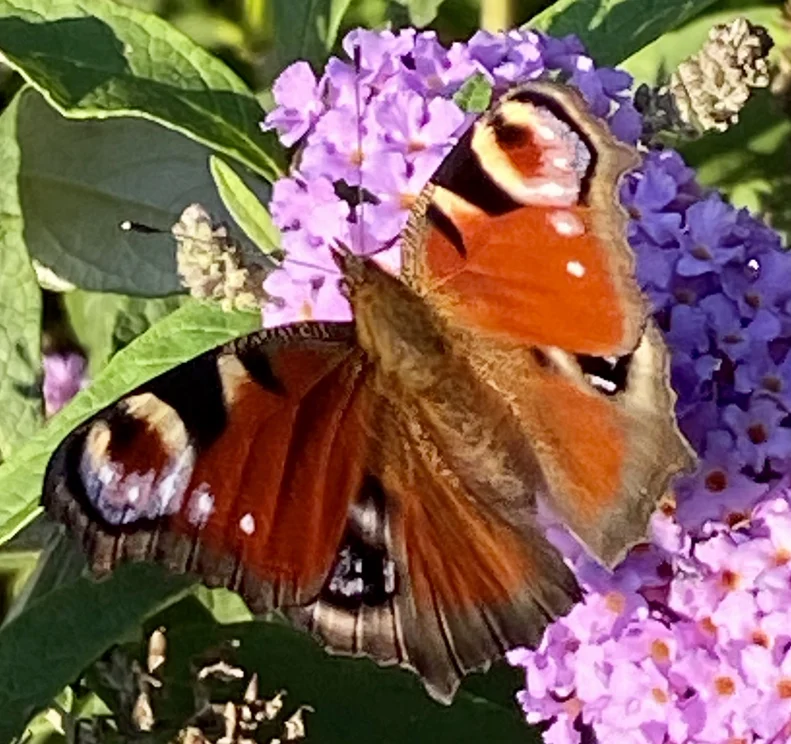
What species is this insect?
Aglais io
